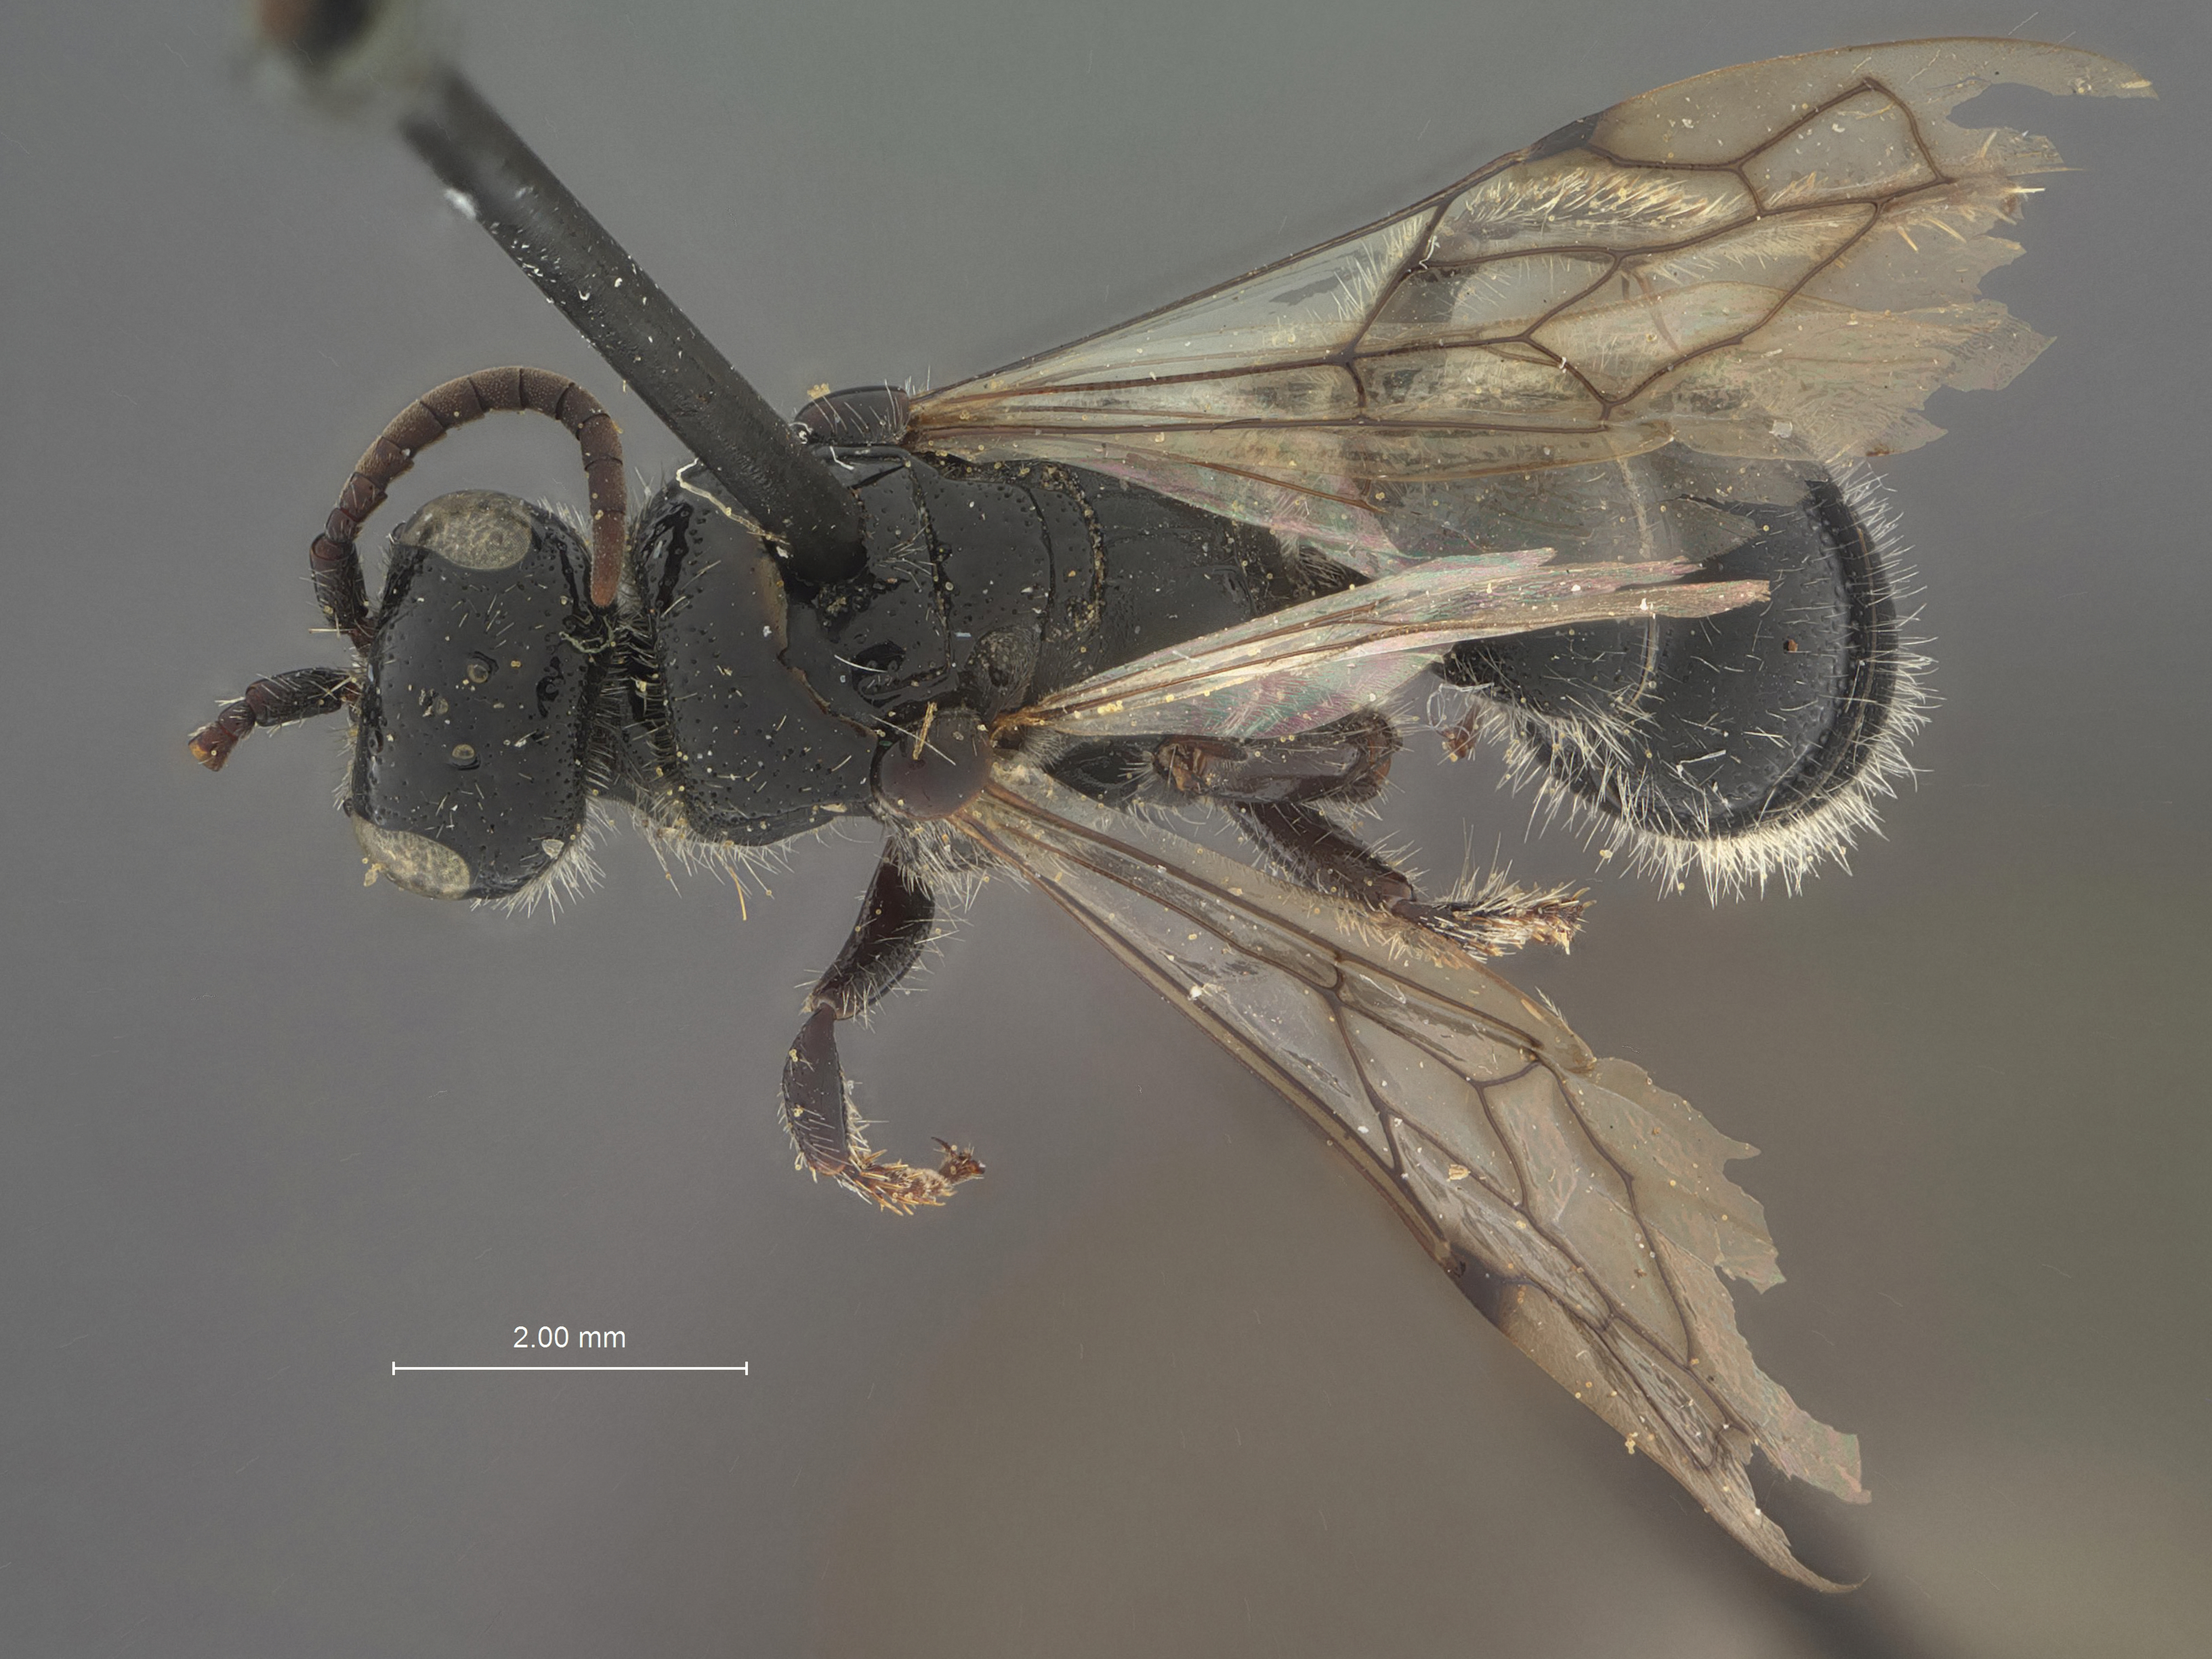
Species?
Tiphia nebra
